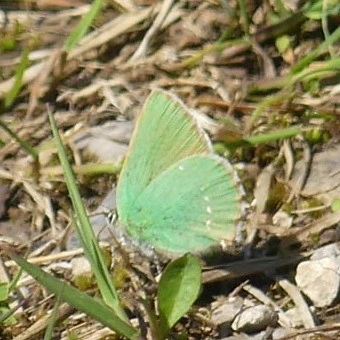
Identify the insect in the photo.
Callophrys rubi
